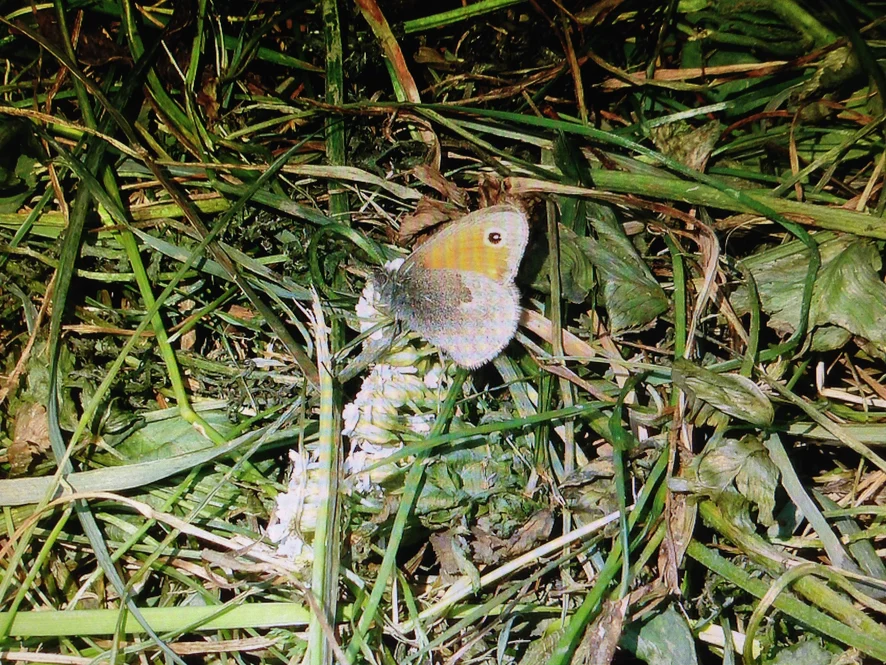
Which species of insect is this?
Coenonympha pamphilus
